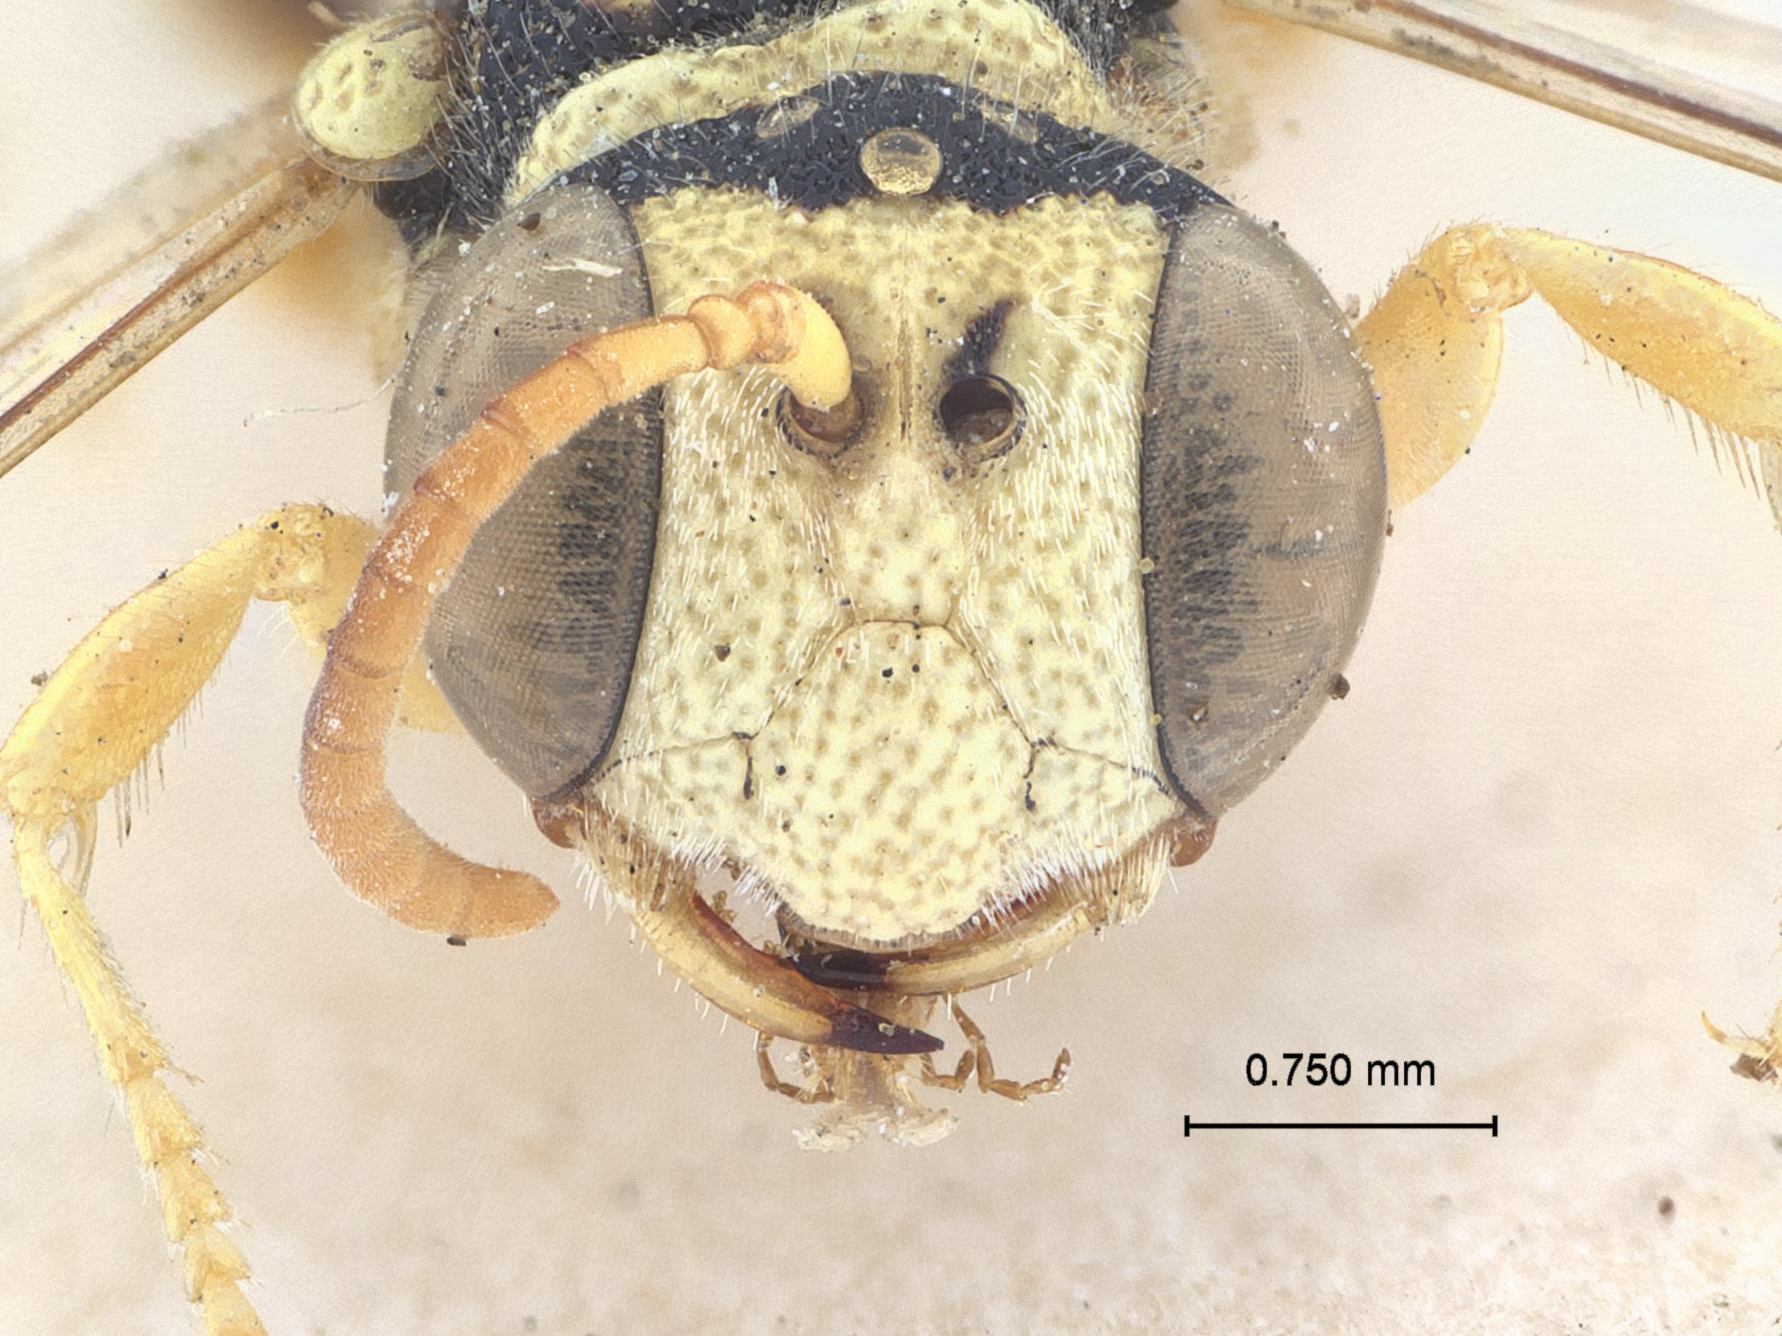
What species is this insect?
Cerceris alfierii
